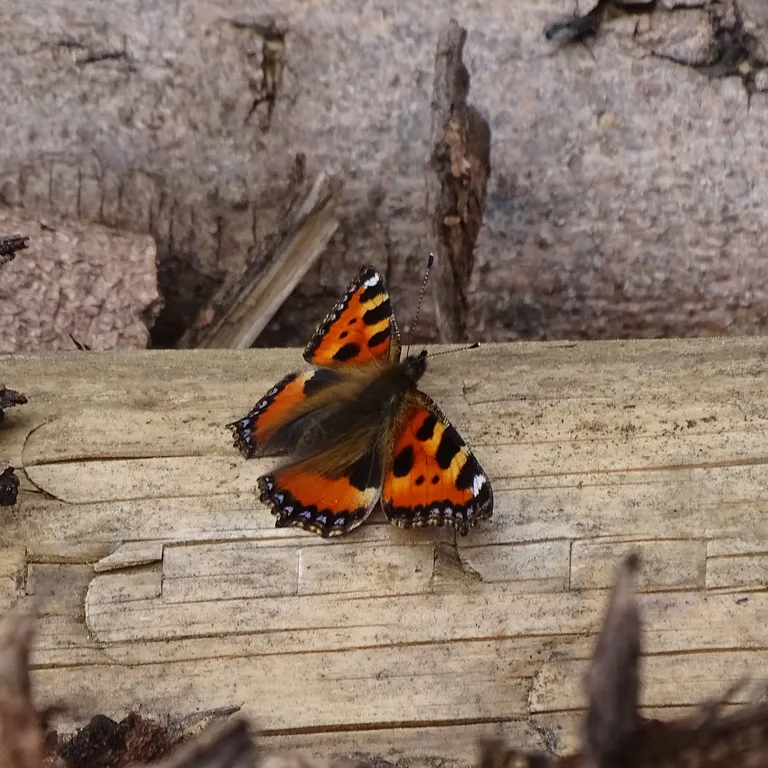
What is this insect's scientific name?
Aglais urticae
